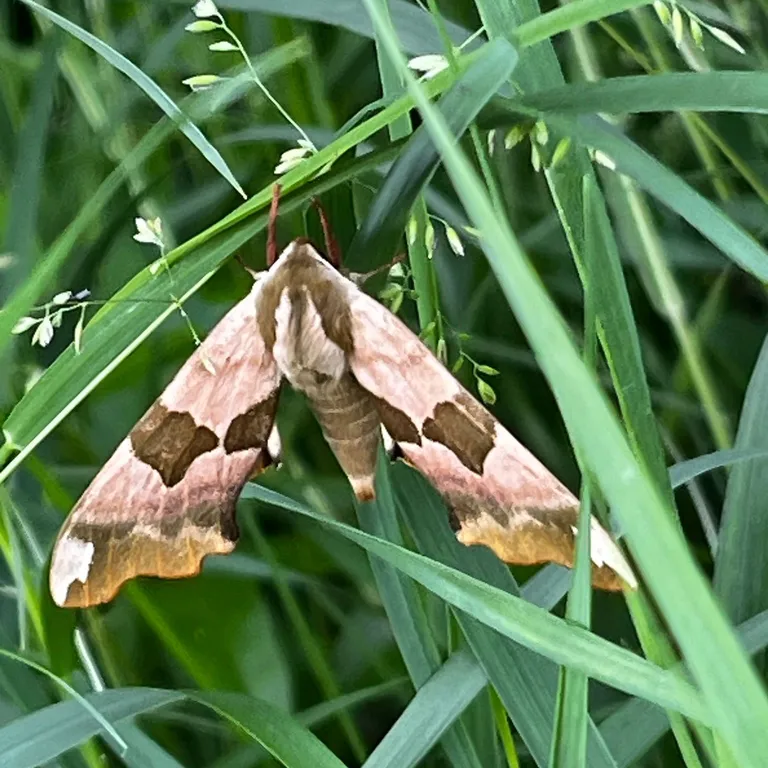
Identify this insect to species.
Mimas tiliae
